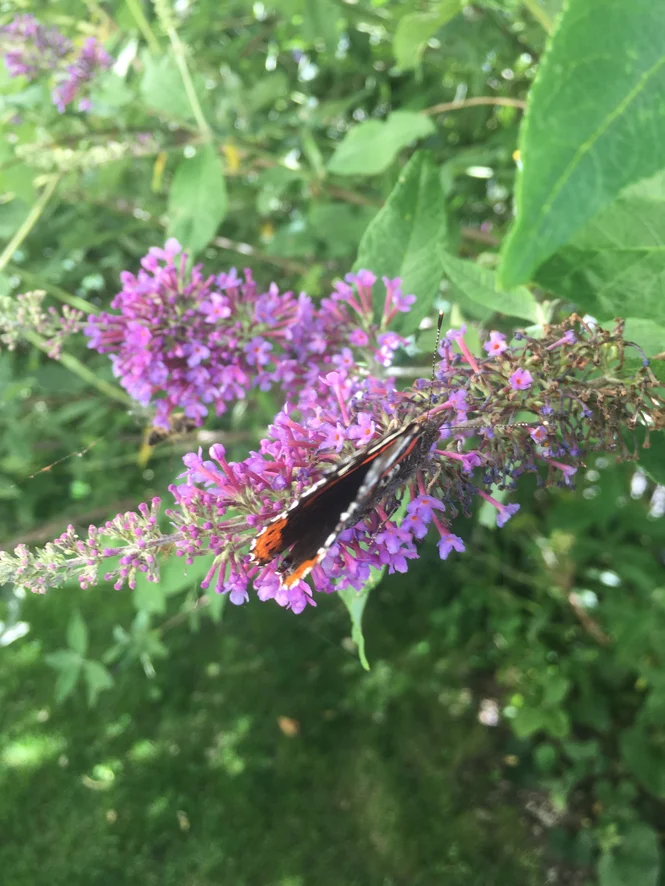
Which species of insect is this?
Vanessa atalanta
